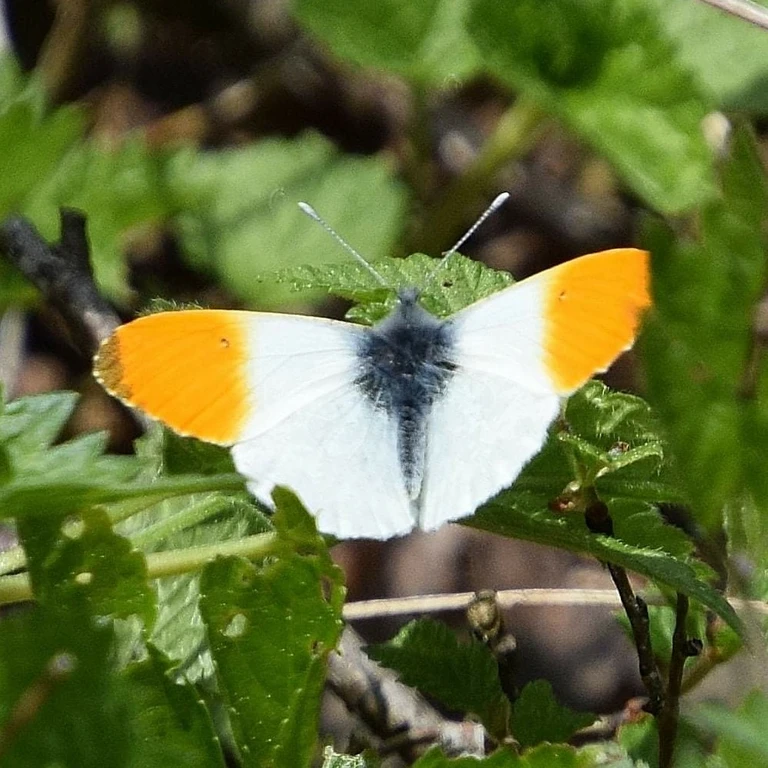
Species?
Anthocharis cardamines
